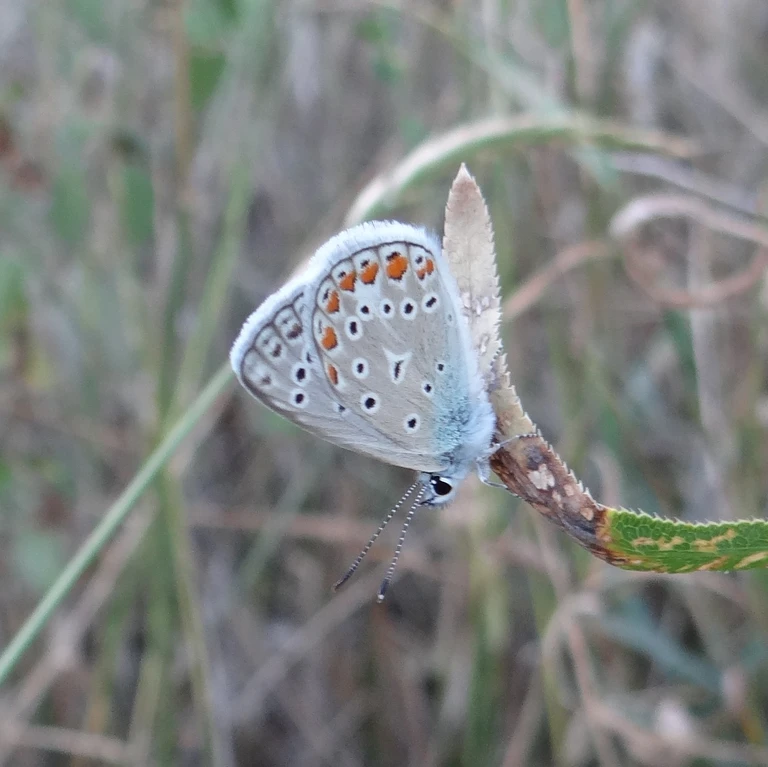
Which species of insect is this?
Polyommatus icarus
